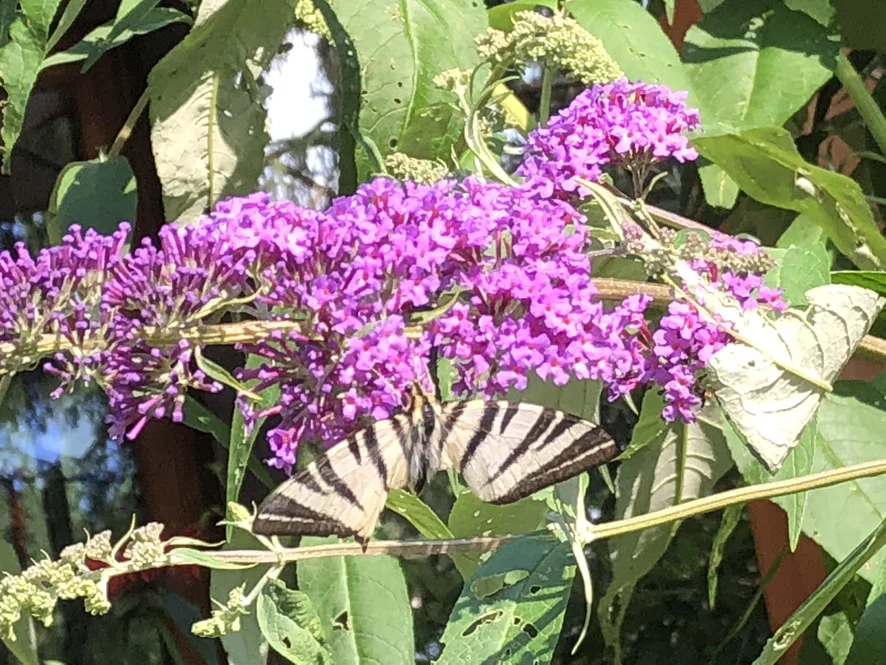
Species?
Iphiclides podalirius
